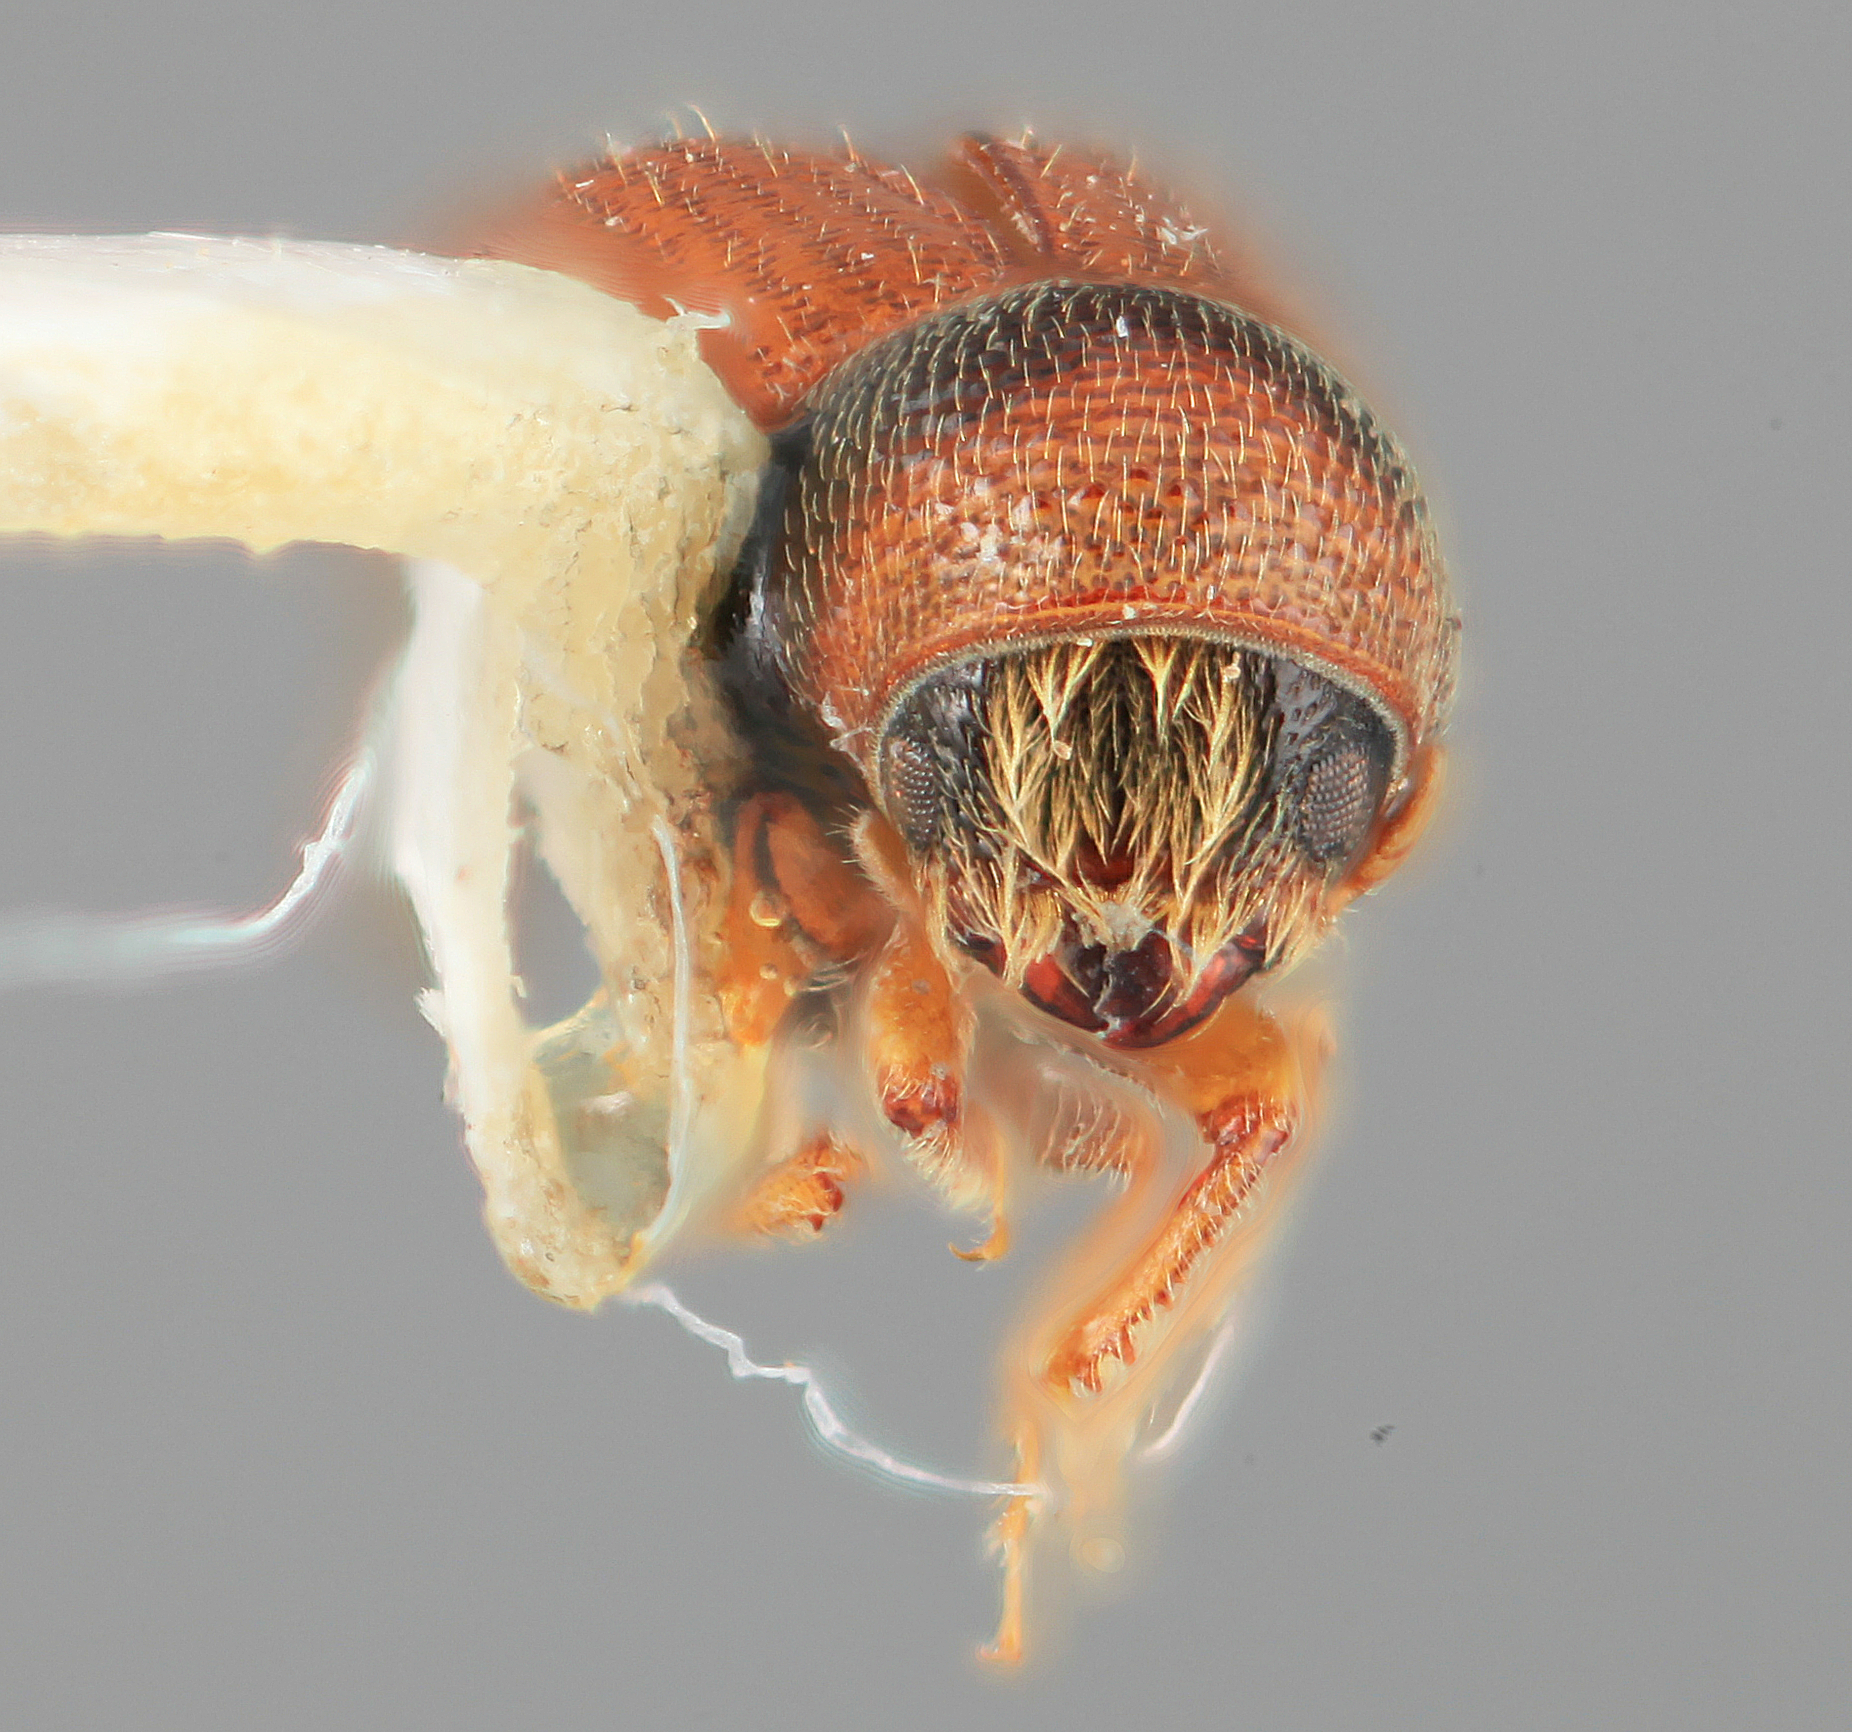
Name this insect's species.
Araptus frontalis
